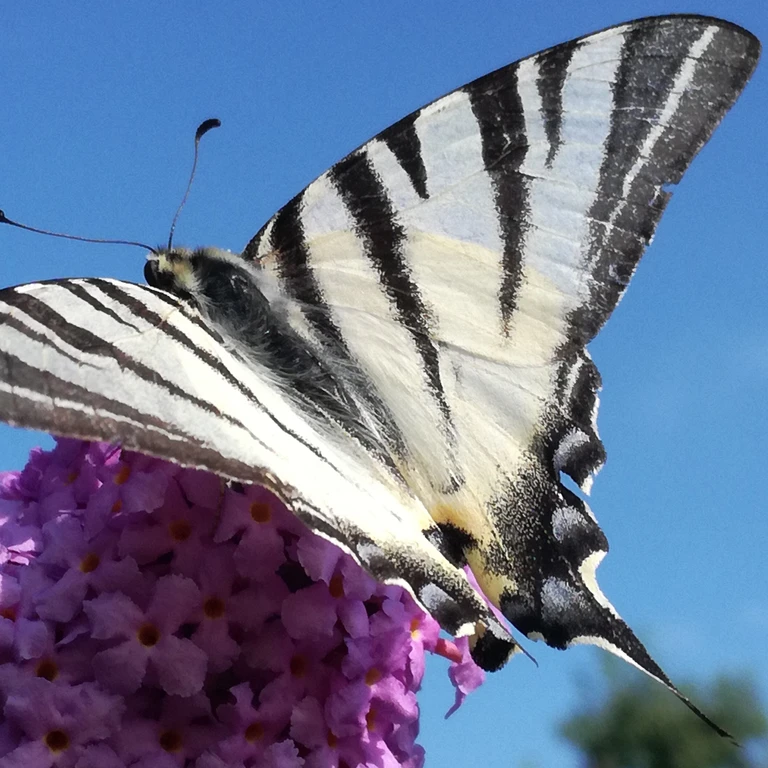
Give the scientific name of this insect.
Iphiclides podalirius
